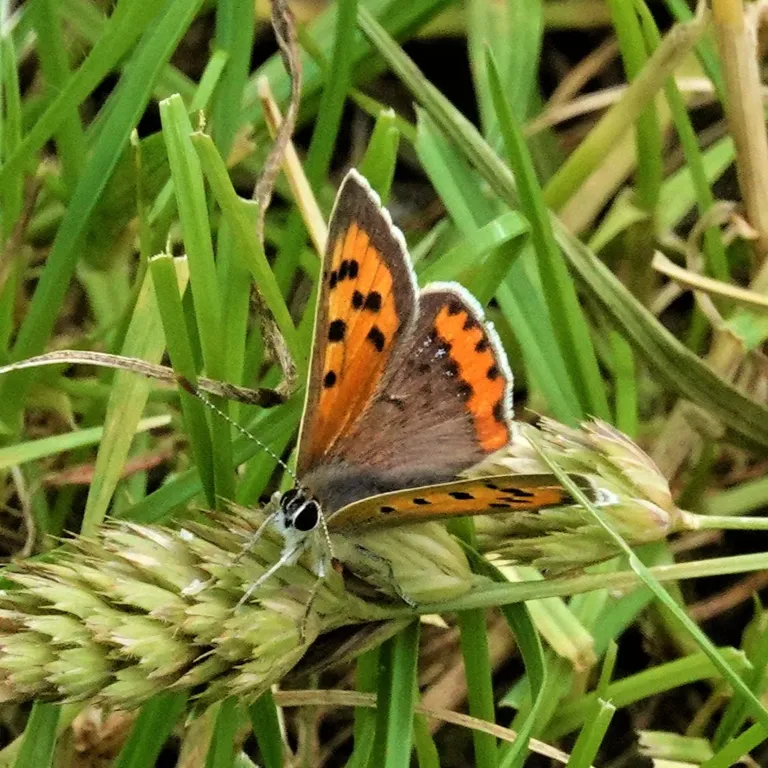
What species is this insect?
Lycaena phlaeas
